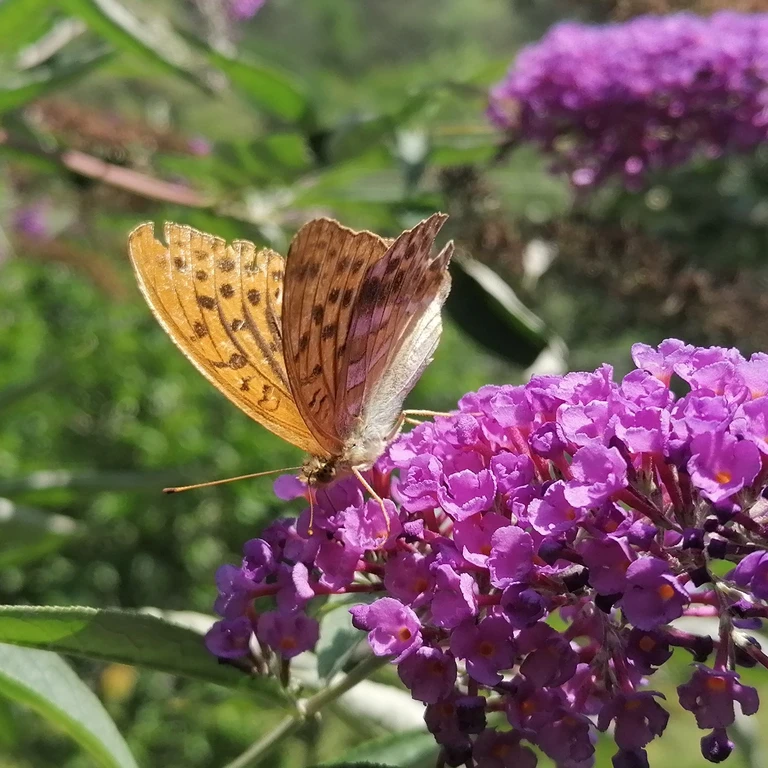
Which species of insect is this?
Argynnis paphia
